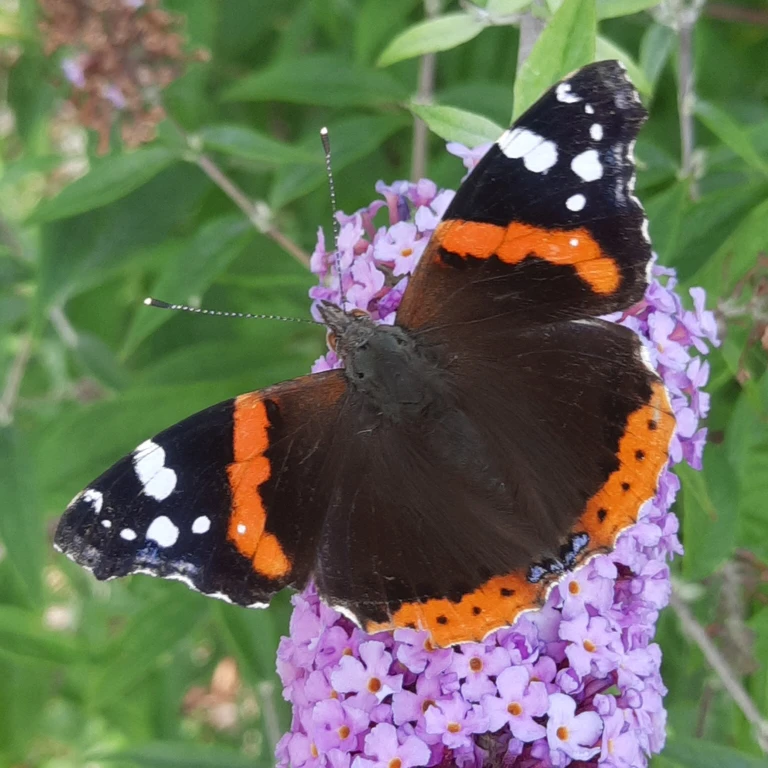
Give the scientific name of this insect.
Vanessa atalanta
